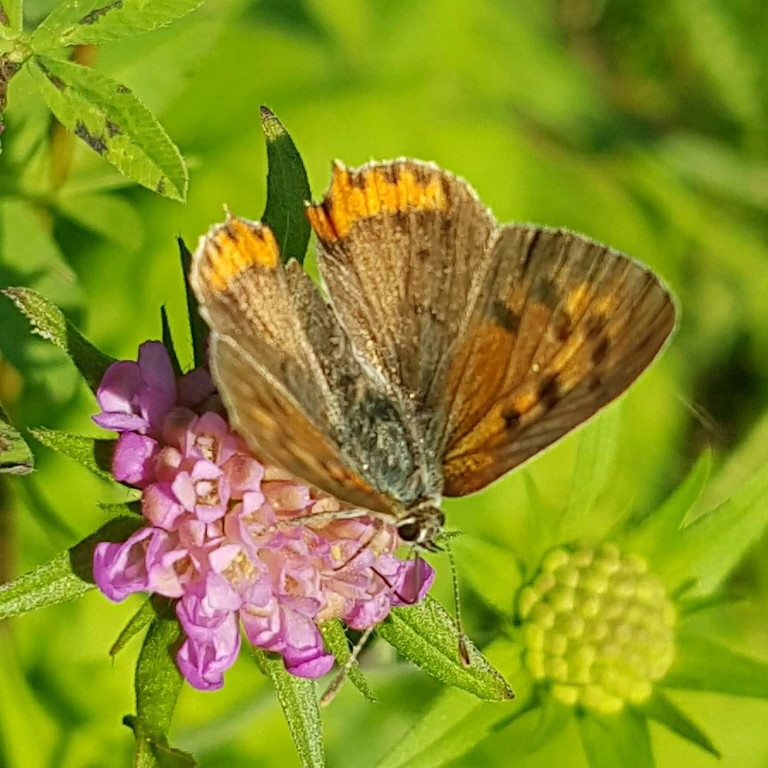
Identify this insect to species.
Lycaena phlaeas
